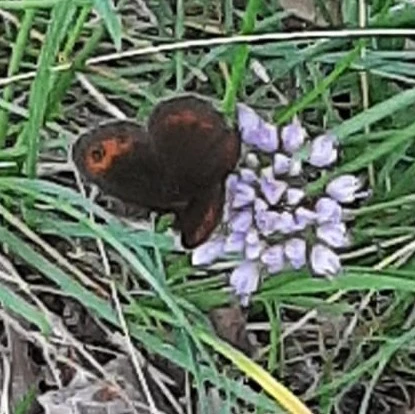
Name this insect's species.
Erebia aethiops
